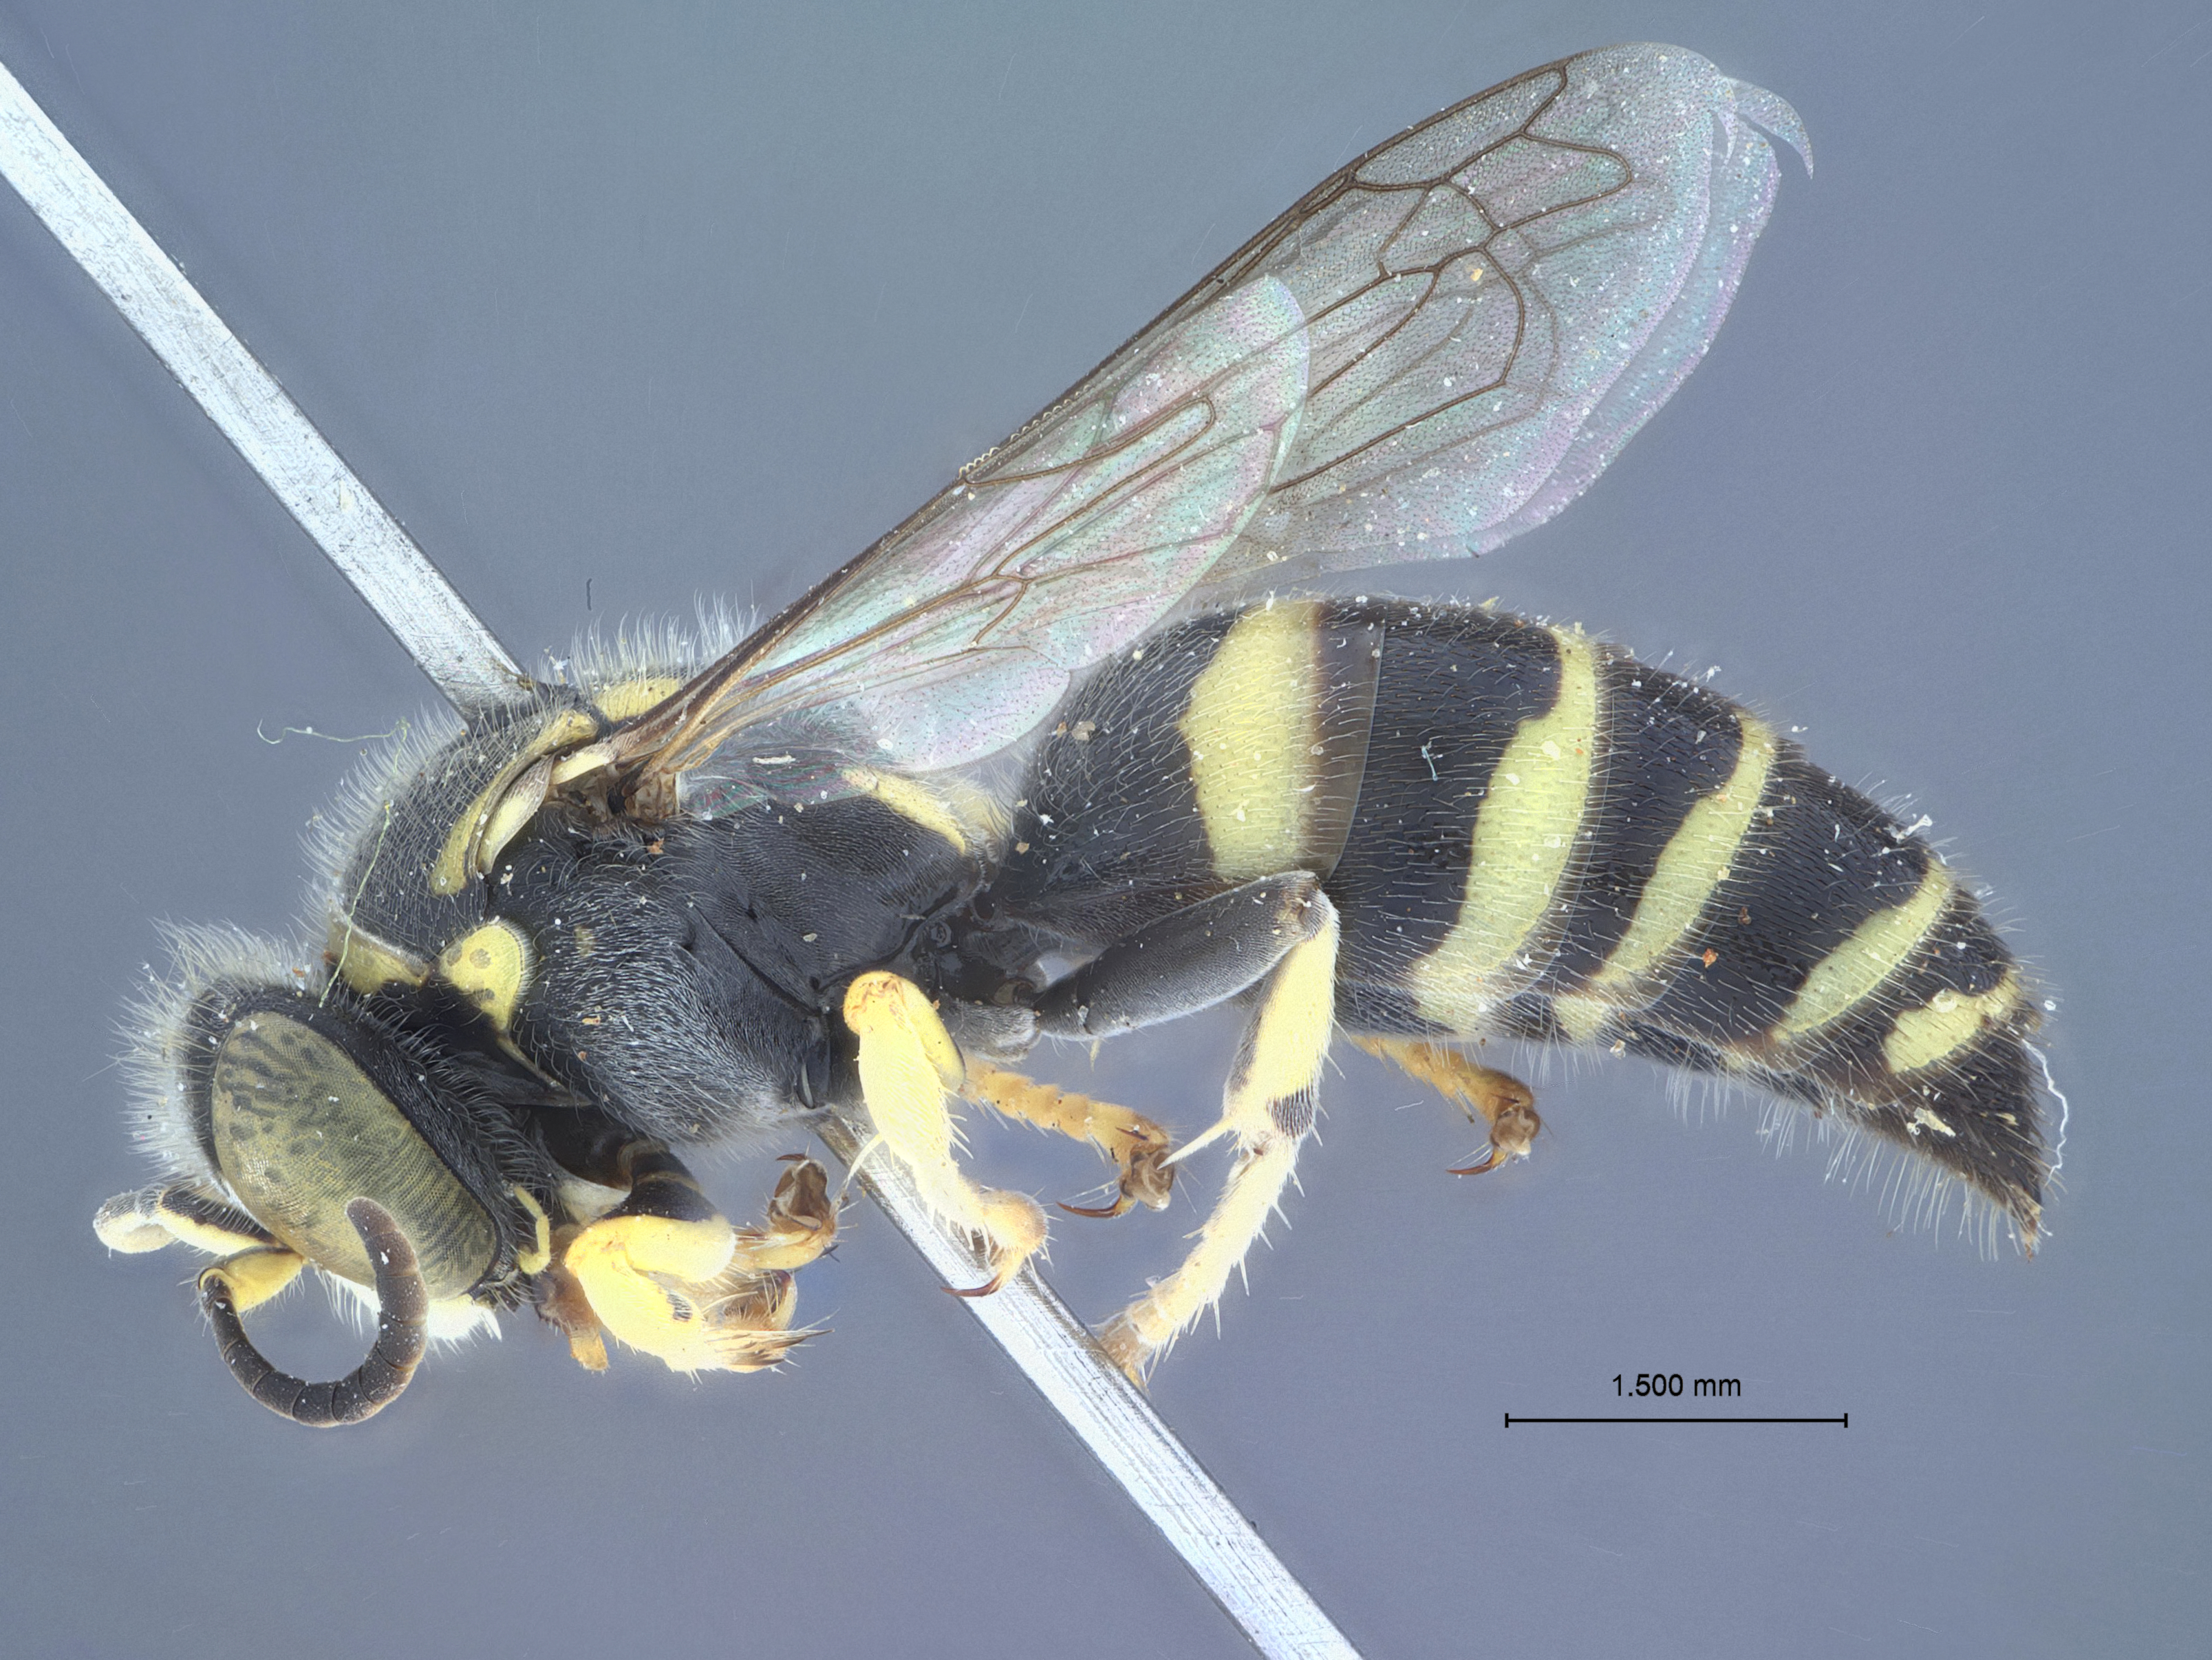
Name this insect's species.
Bembecinus knighti
